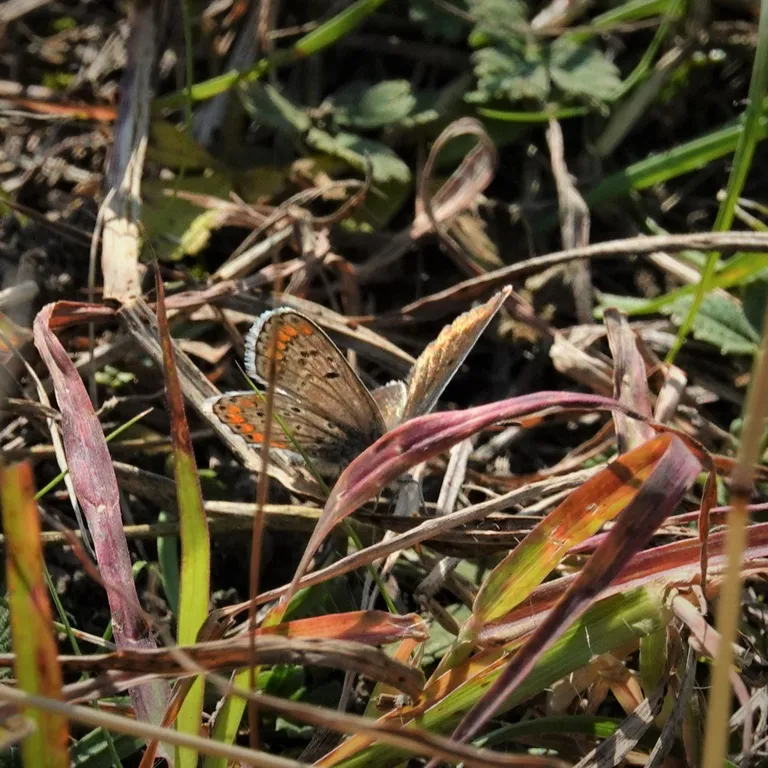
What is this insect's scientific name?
Aricia agestis/artaxerxes
